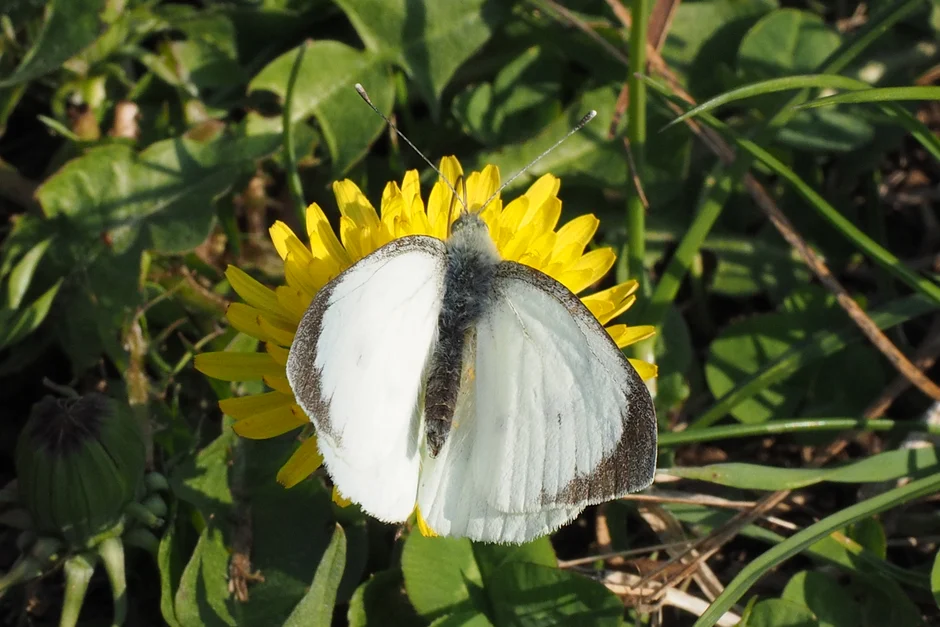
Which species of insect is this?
Pieris brassicae
